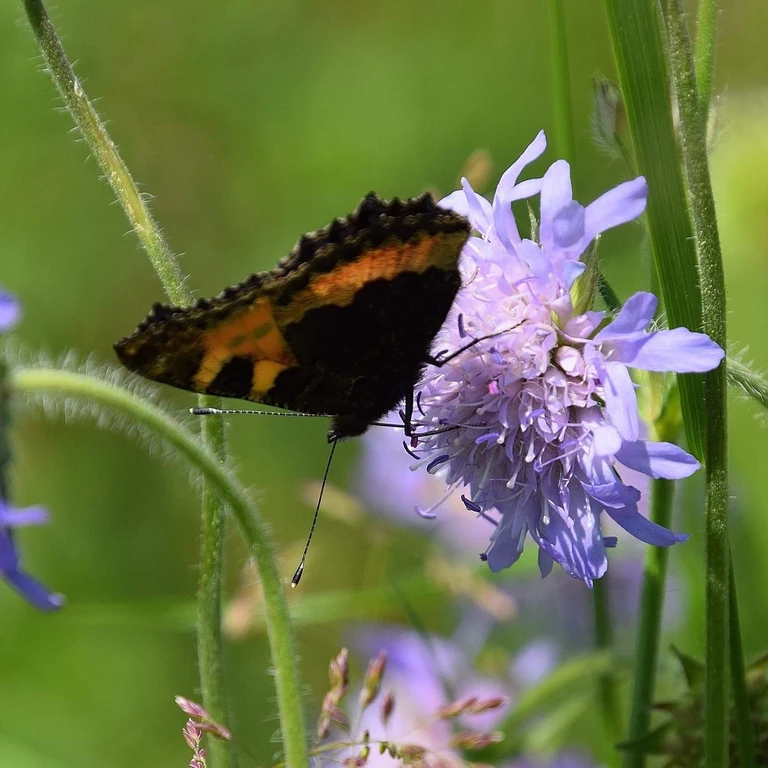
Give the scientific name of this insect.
Aglais urticae
